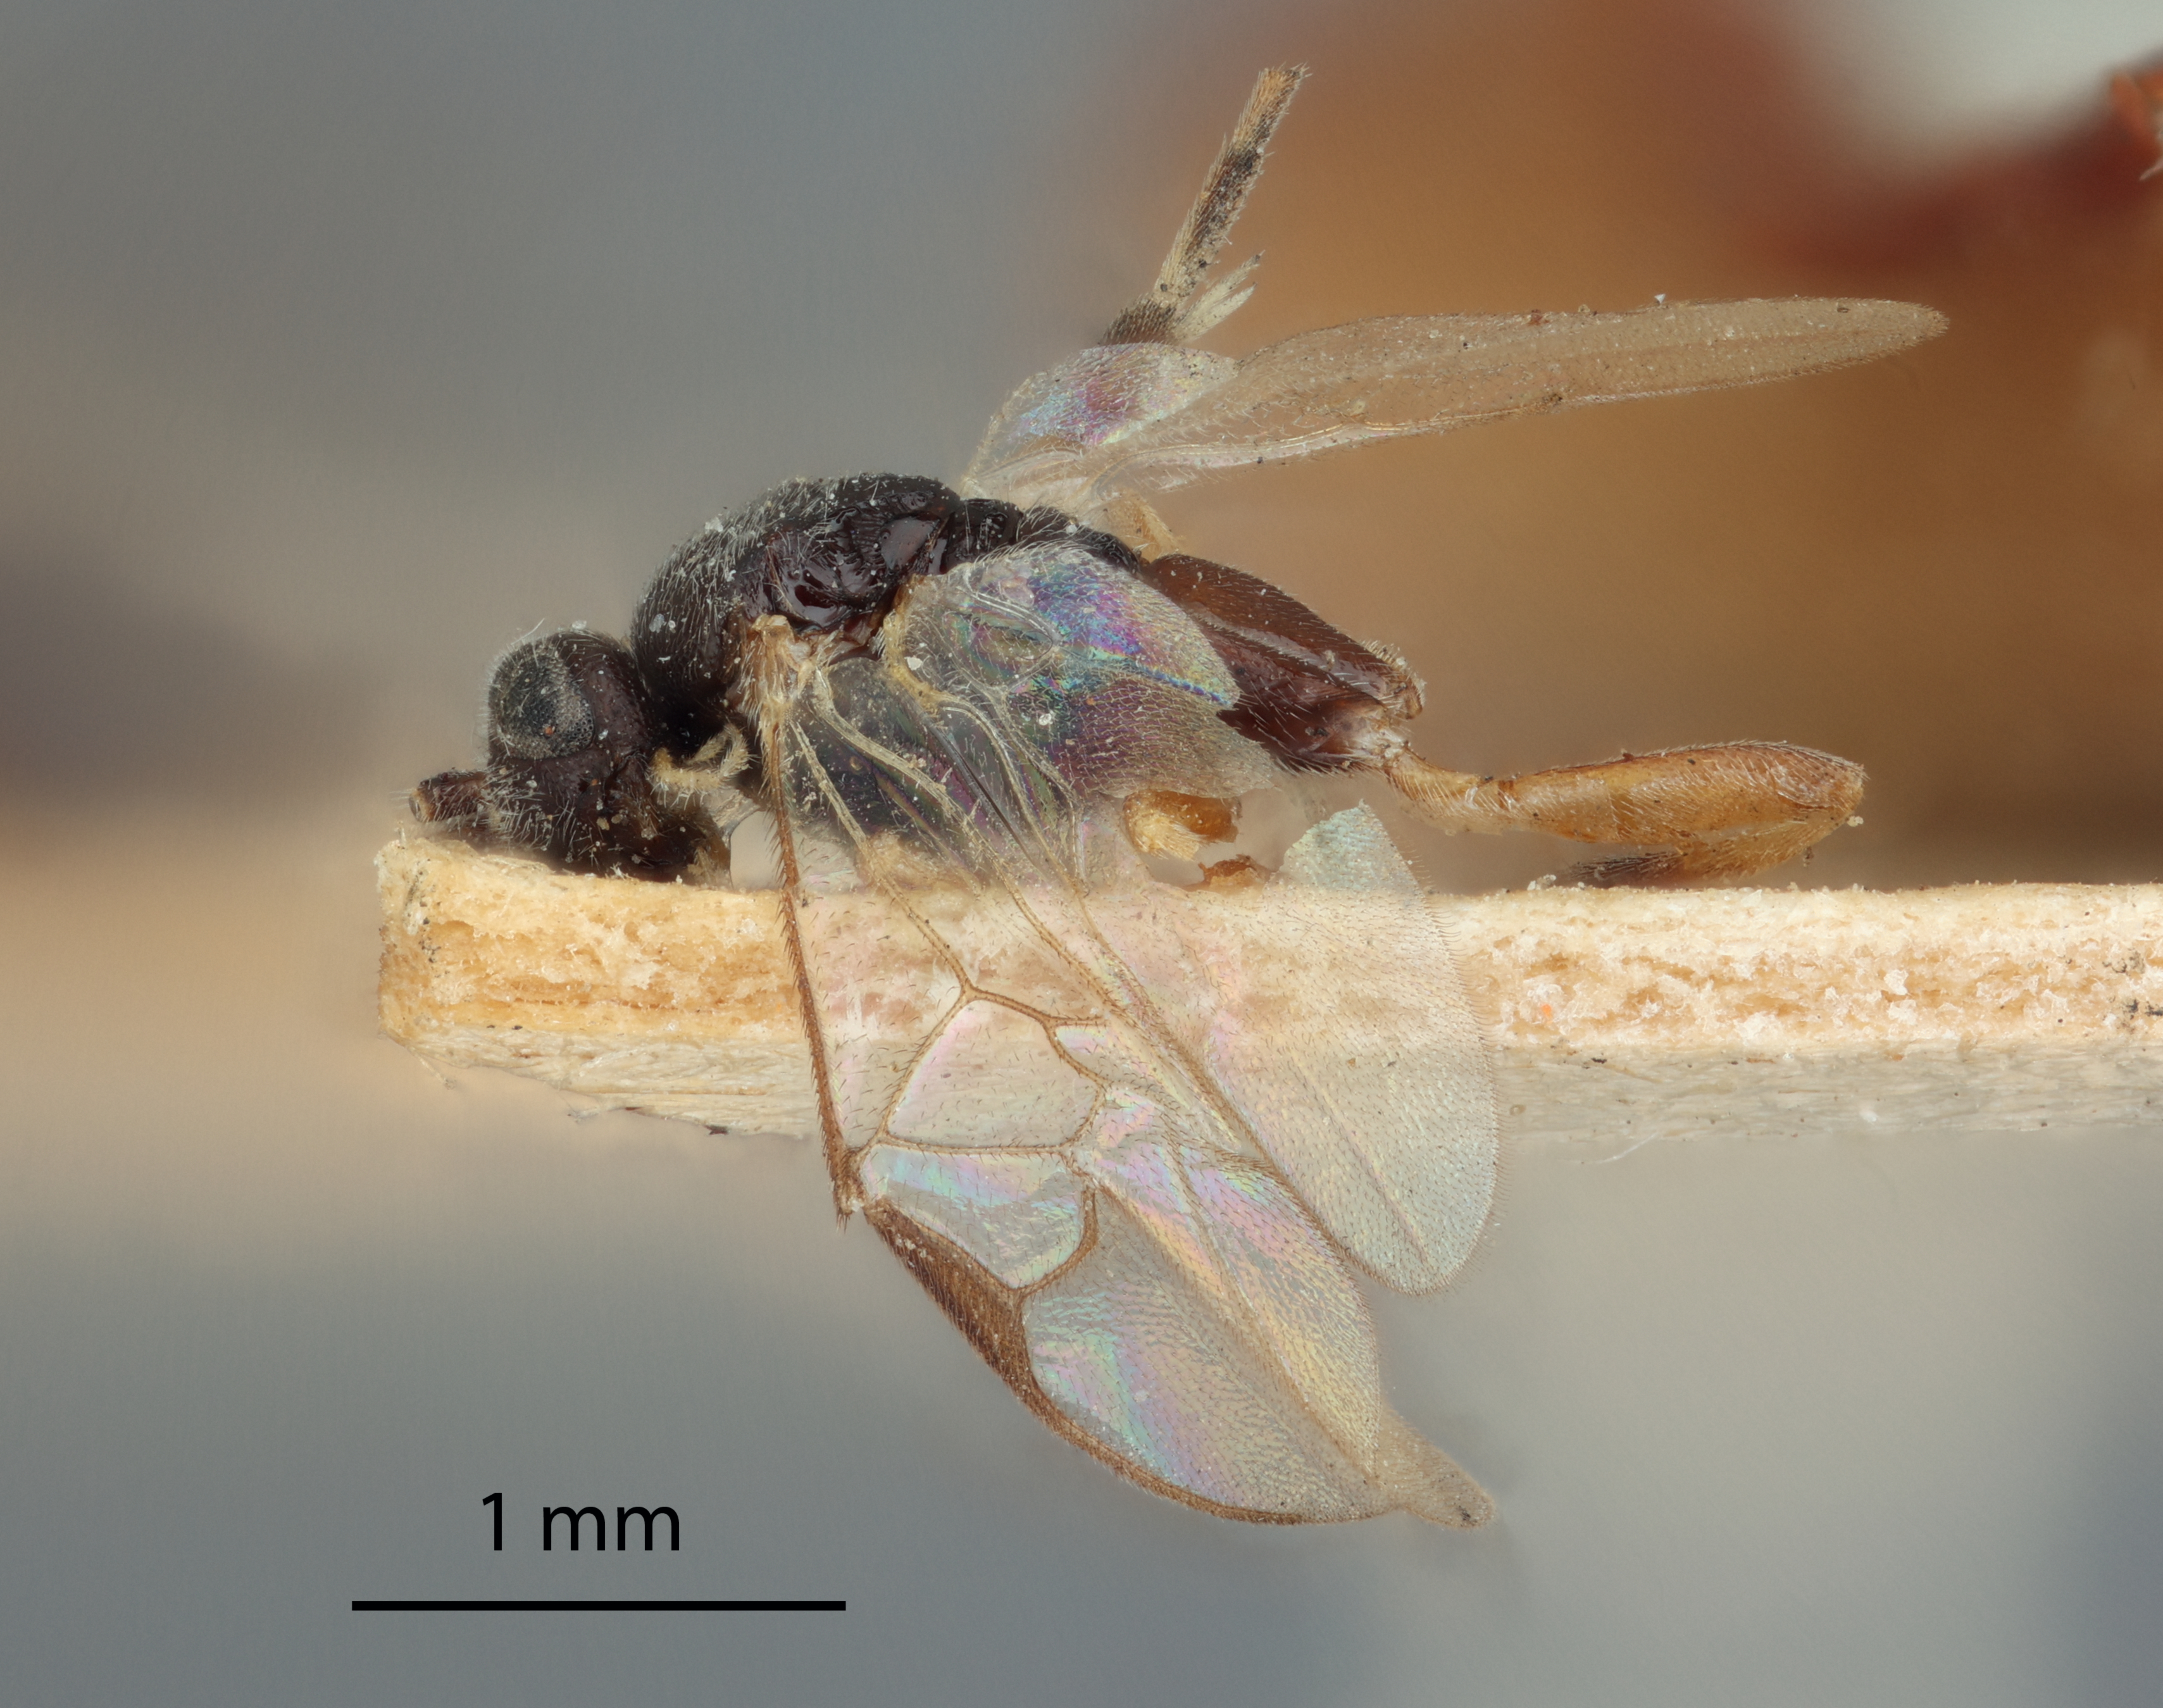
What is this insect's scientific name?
Apanteles paleacritae
